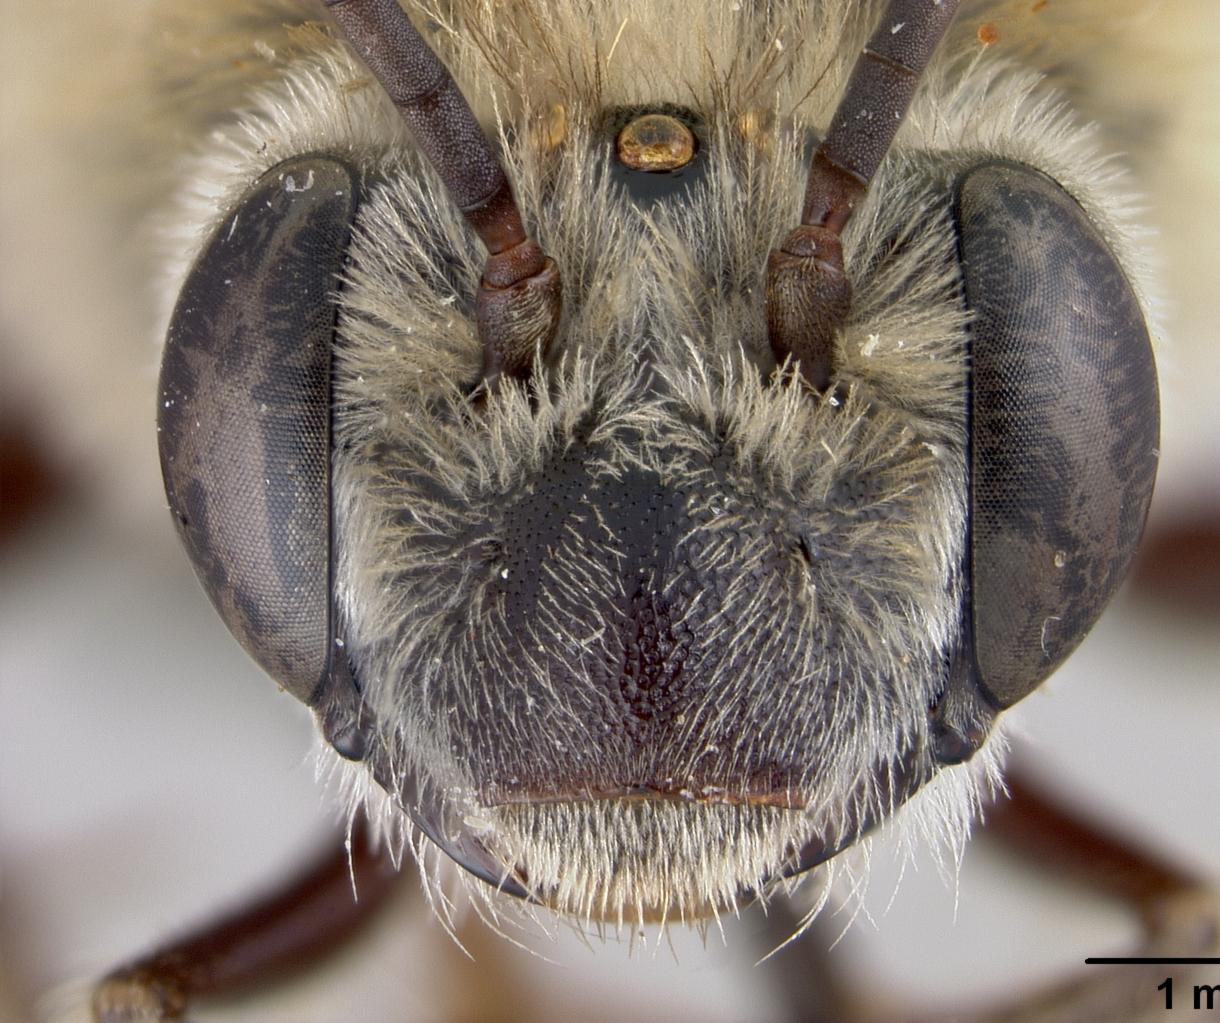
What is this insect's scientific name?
Melissodes crassidentata
